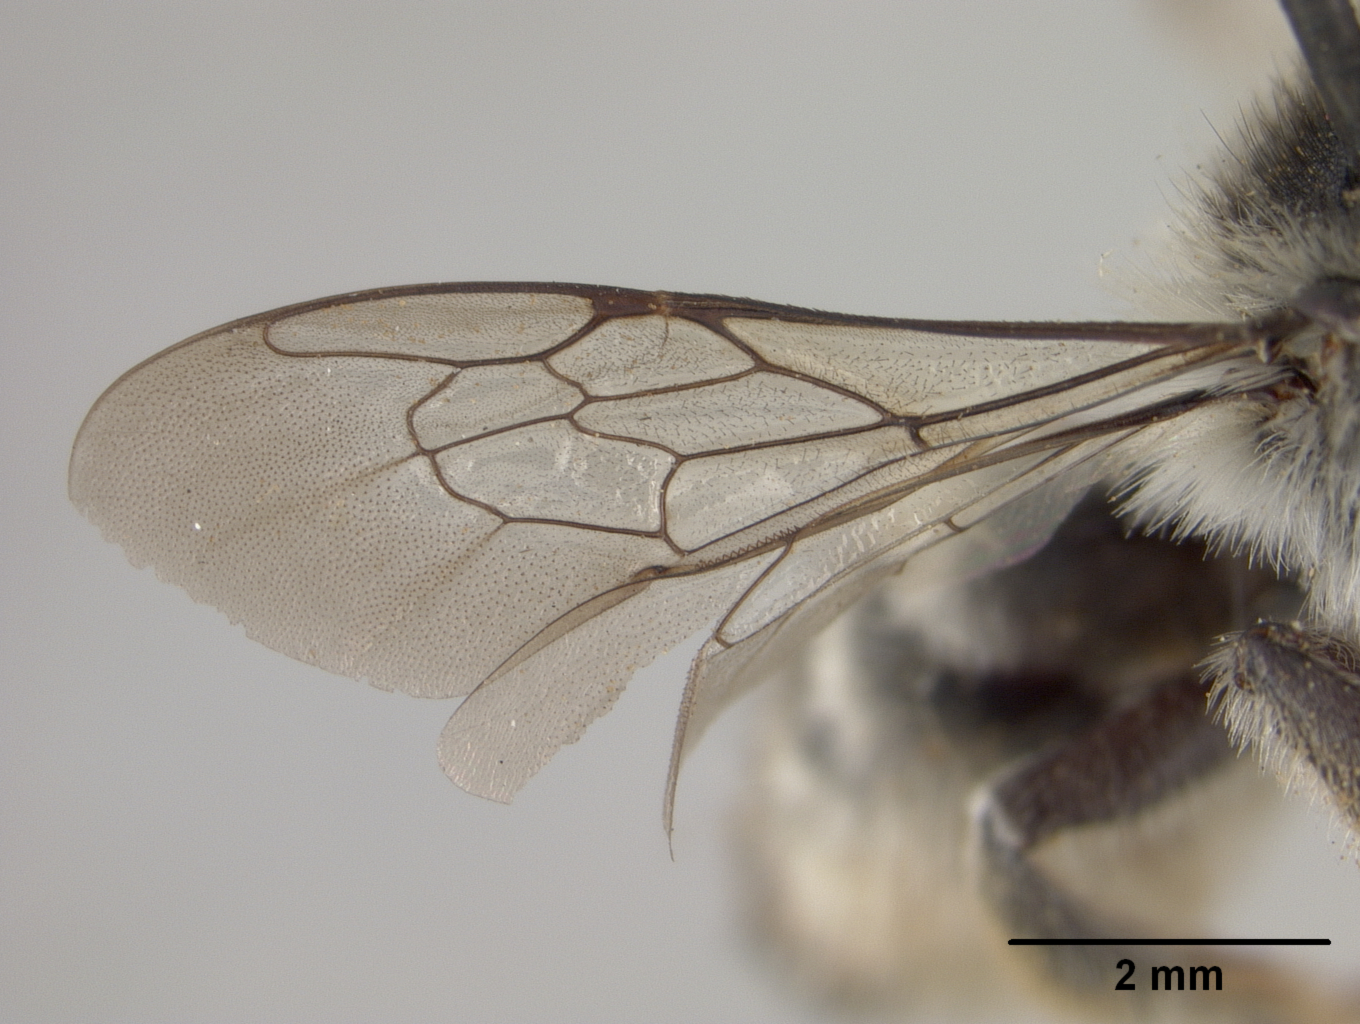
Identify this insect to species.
Megachile moschata
